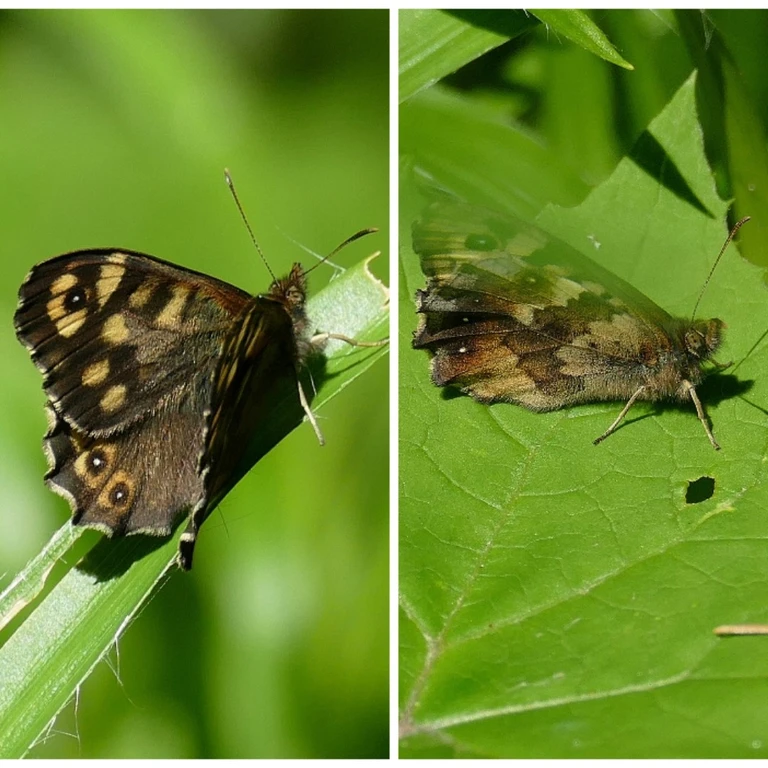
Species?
Pararge aegeria
